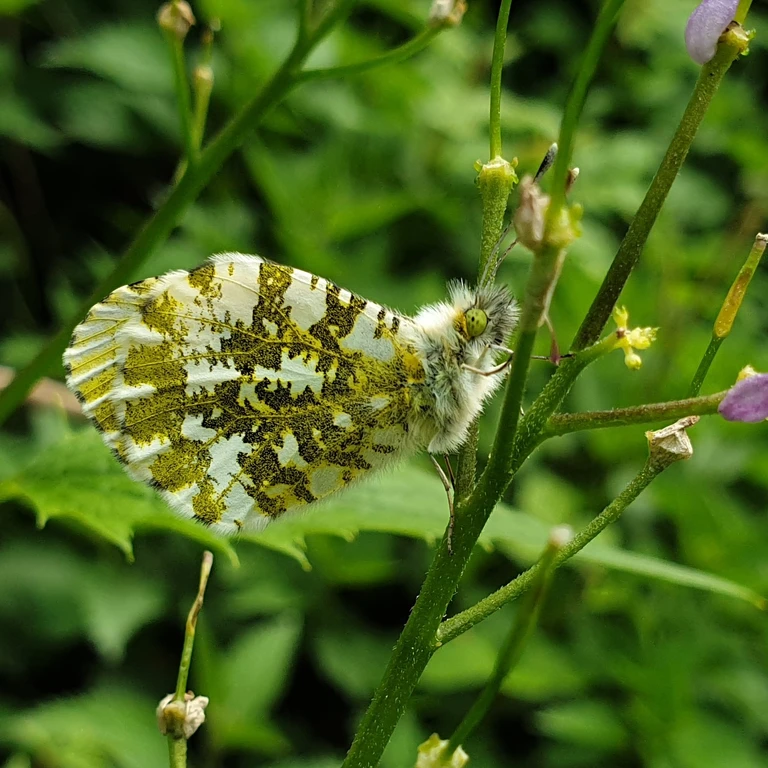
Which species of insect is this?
Anthocharis cardamines
